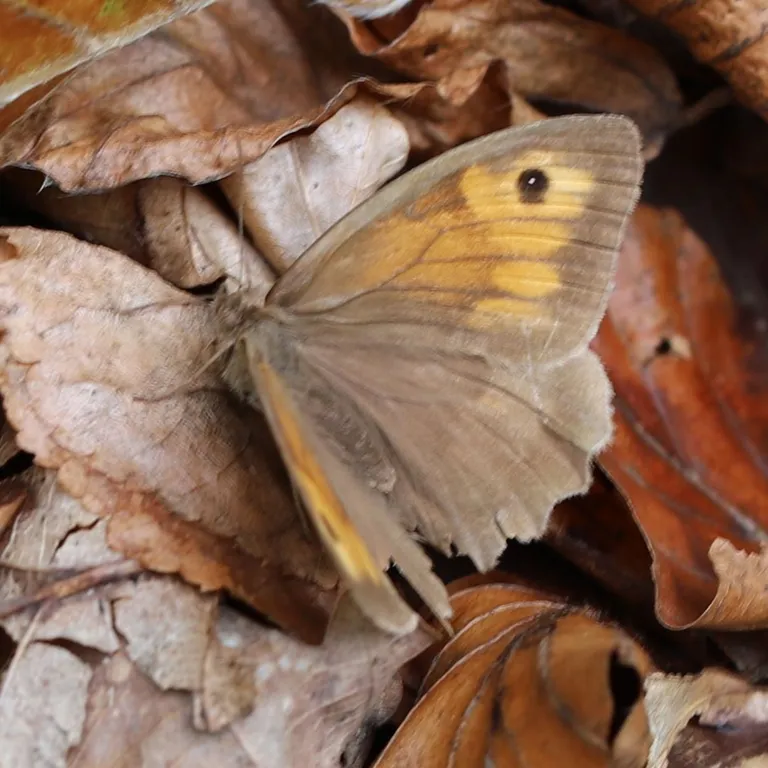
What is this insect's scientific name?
Maniola jurtina
